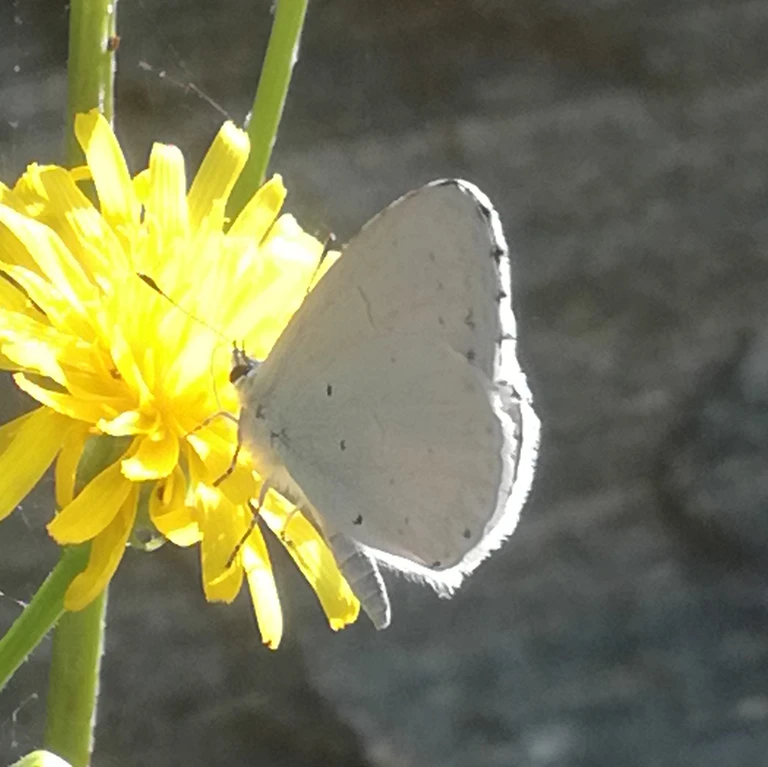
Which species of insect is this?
Celastrina argiolus
